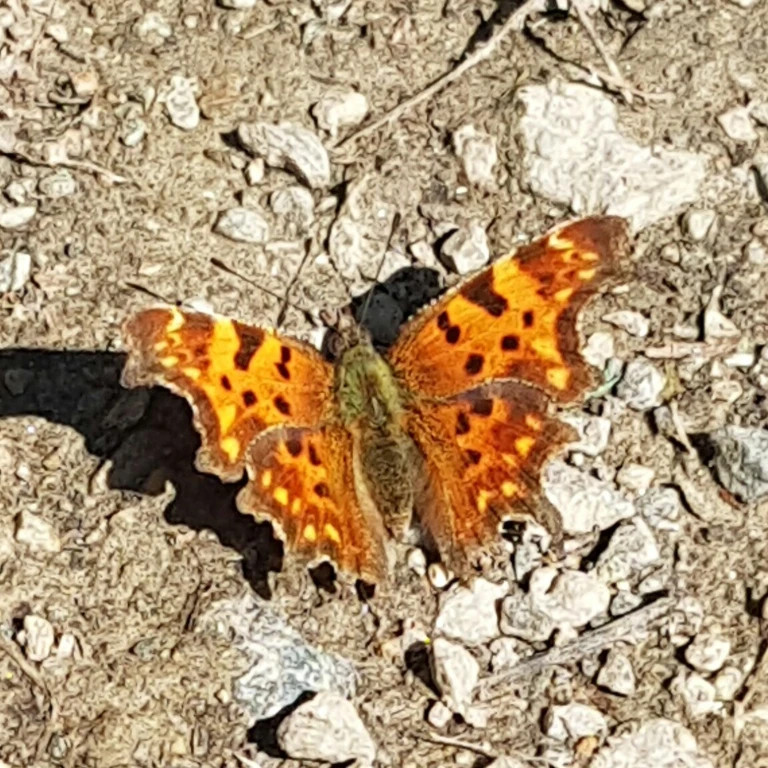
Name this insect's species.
Polygonia c-album
